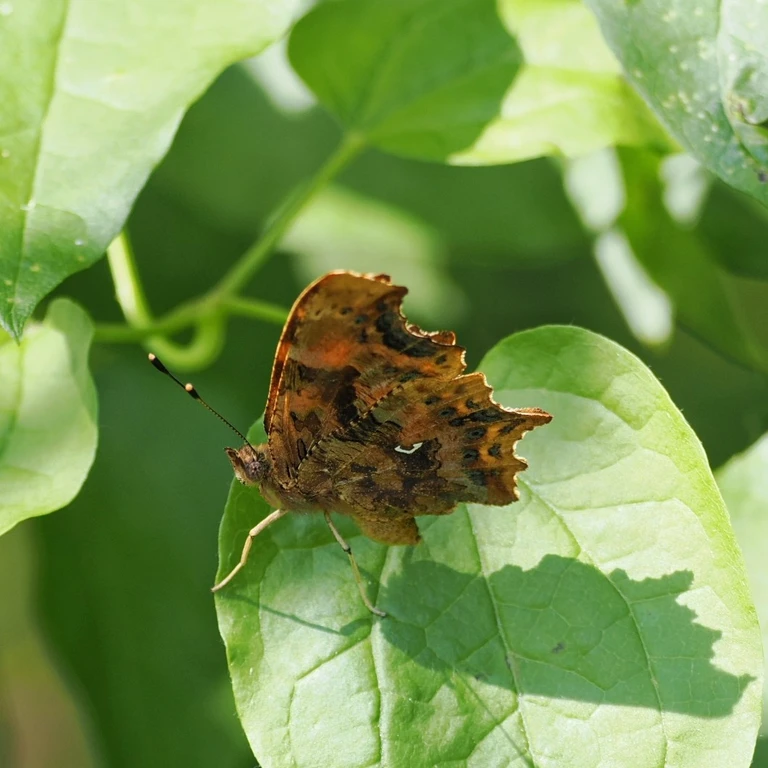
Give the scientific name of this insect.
Polygonia c-album
